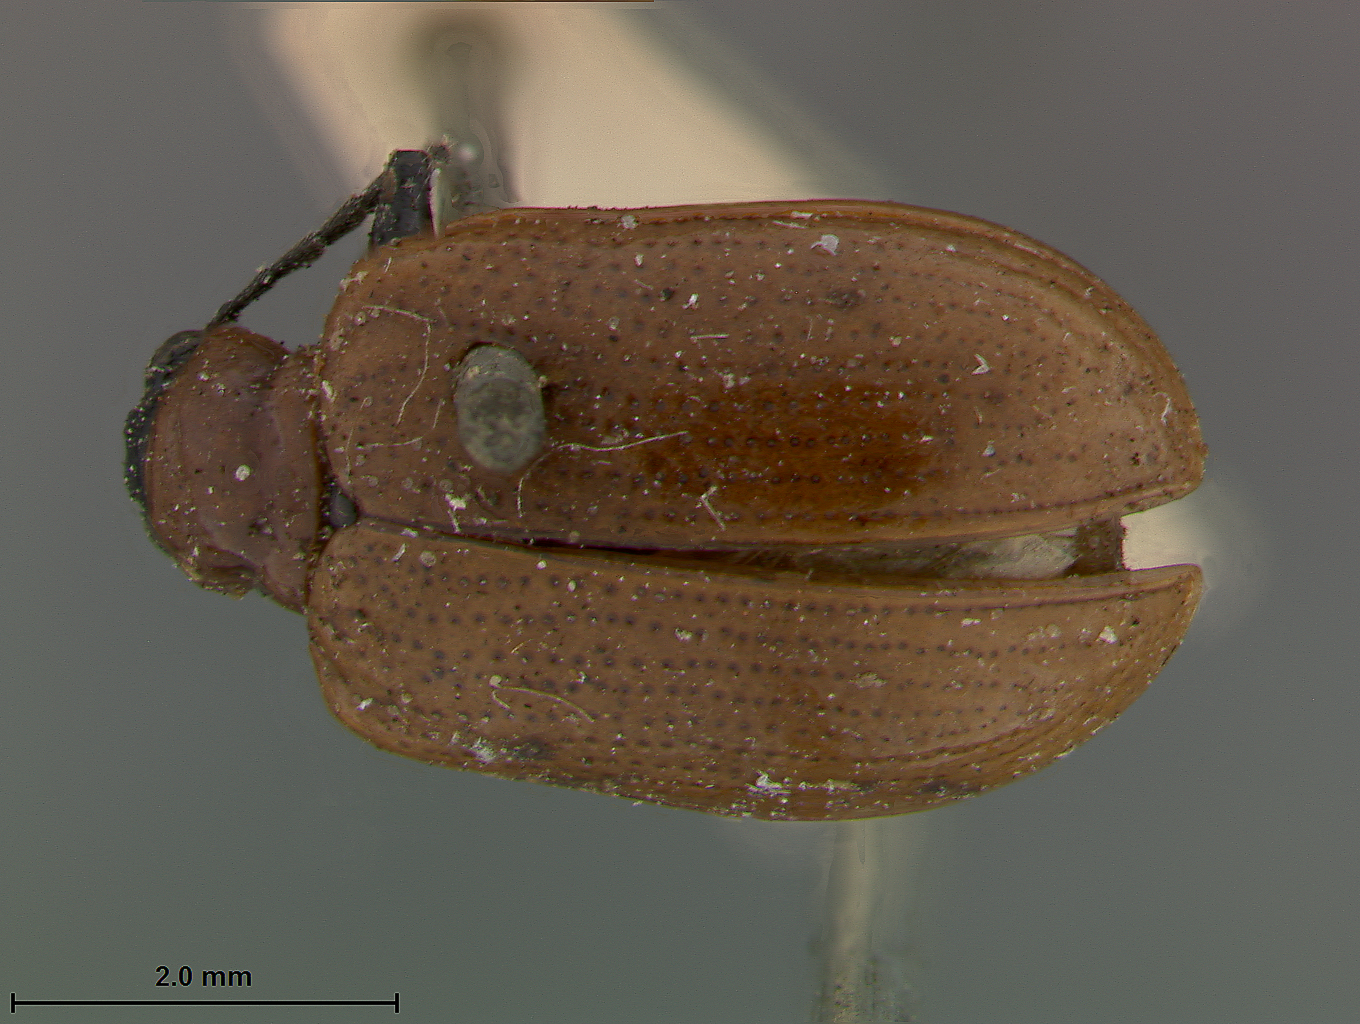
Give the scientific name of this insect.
Lema cognata
